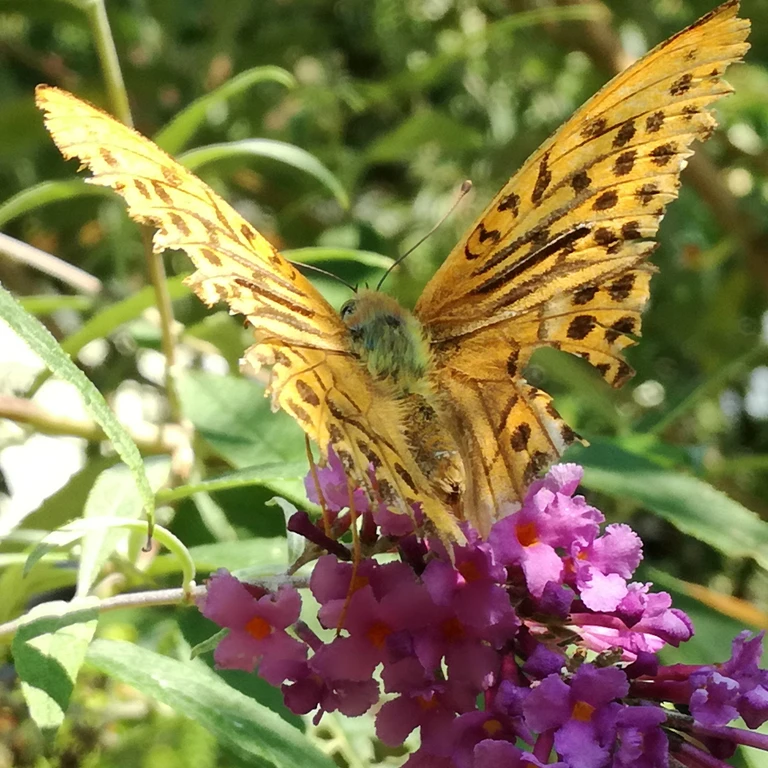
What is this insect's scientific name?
Argynnis paphia
